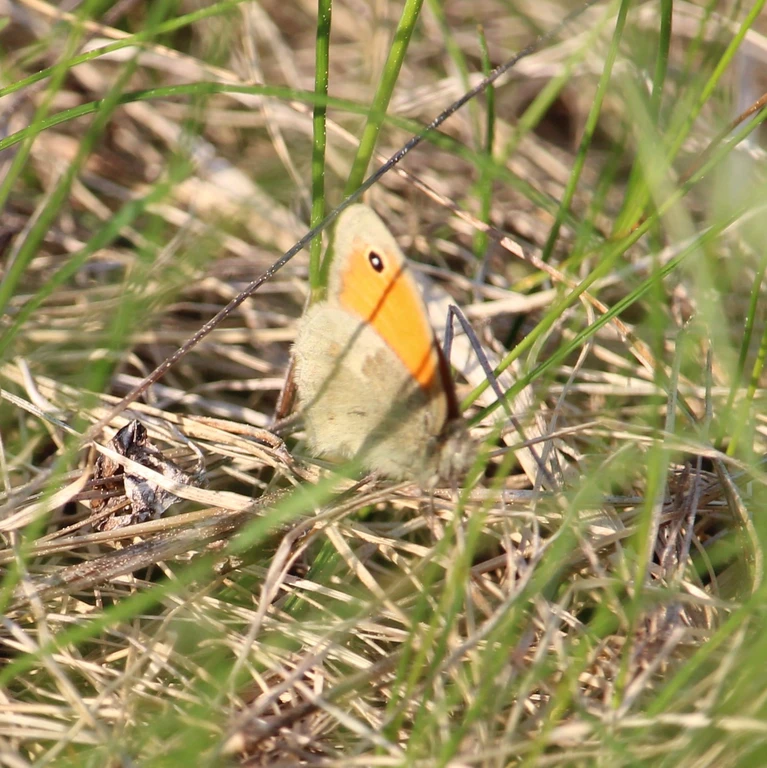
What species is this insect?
Coenonympha pamphilus
